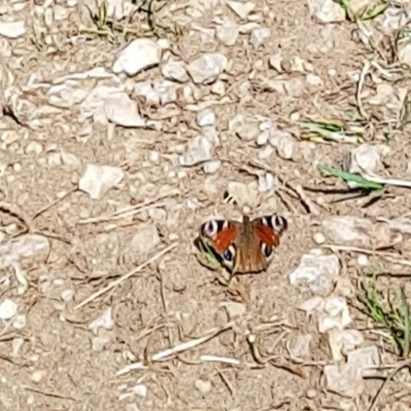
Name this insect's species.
Aglais io
